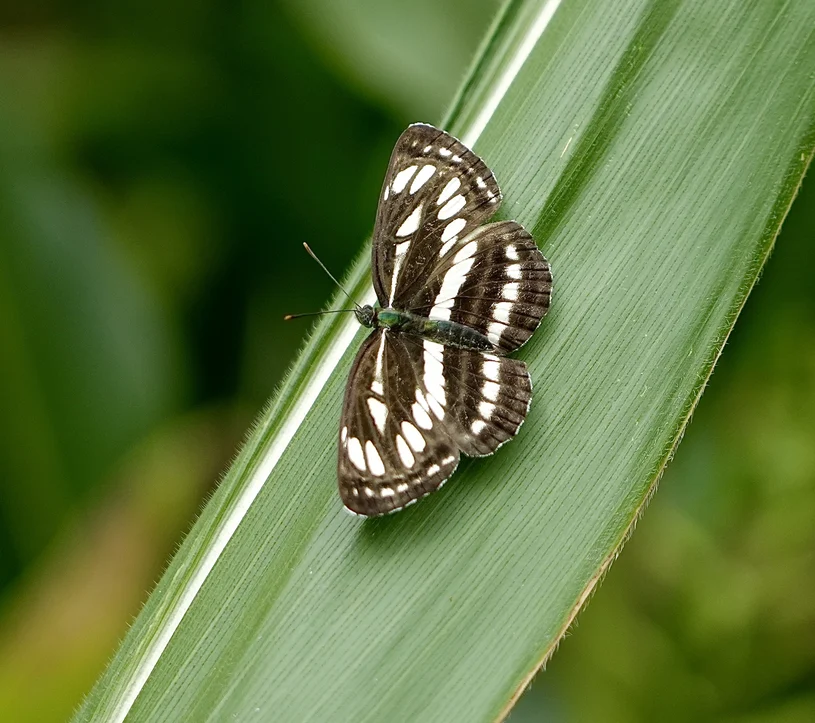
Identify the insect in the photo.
Neptis sappho
